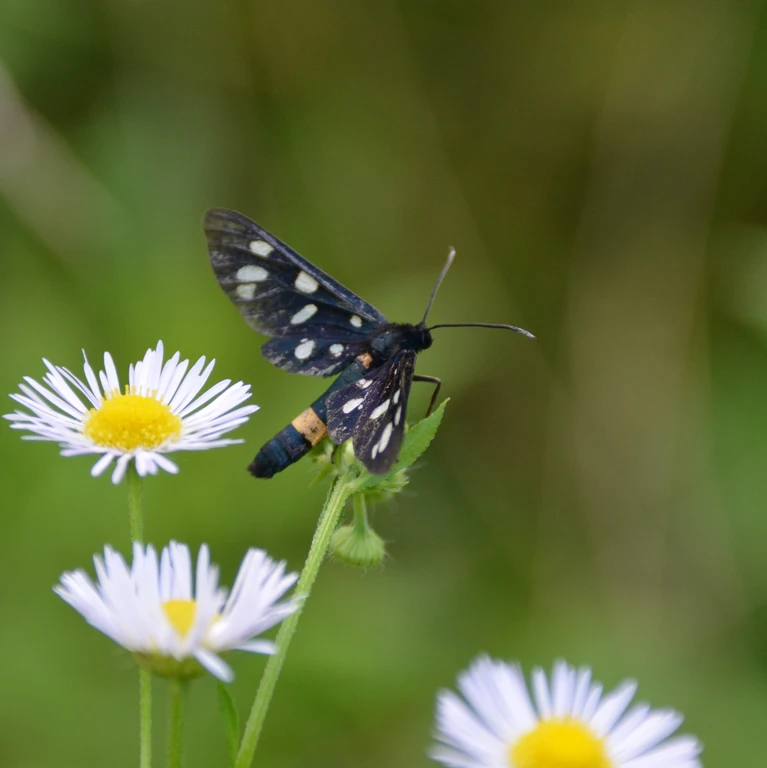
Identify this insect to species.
Amata phegea
